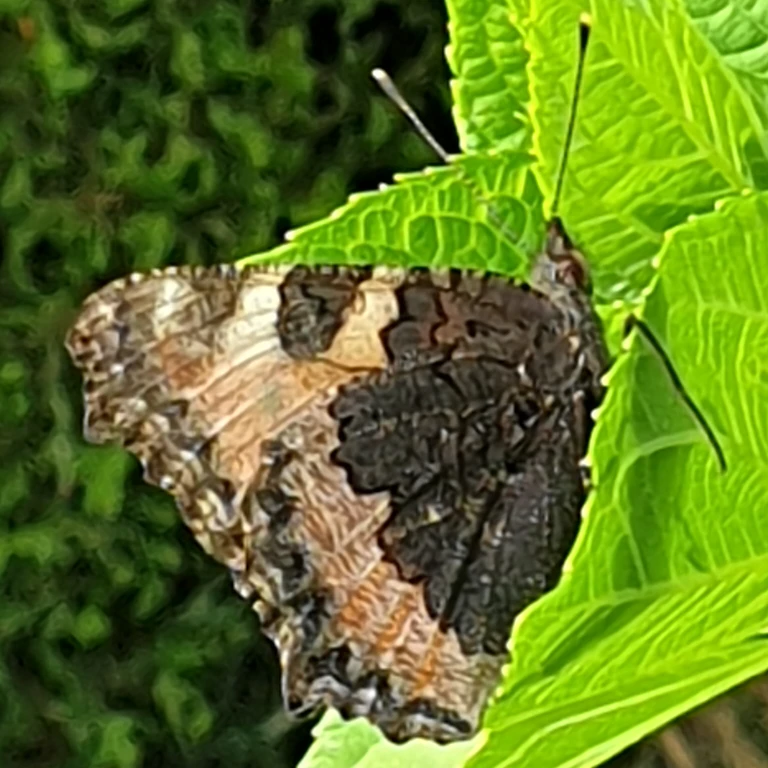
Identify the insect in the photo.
Aglais urticae
